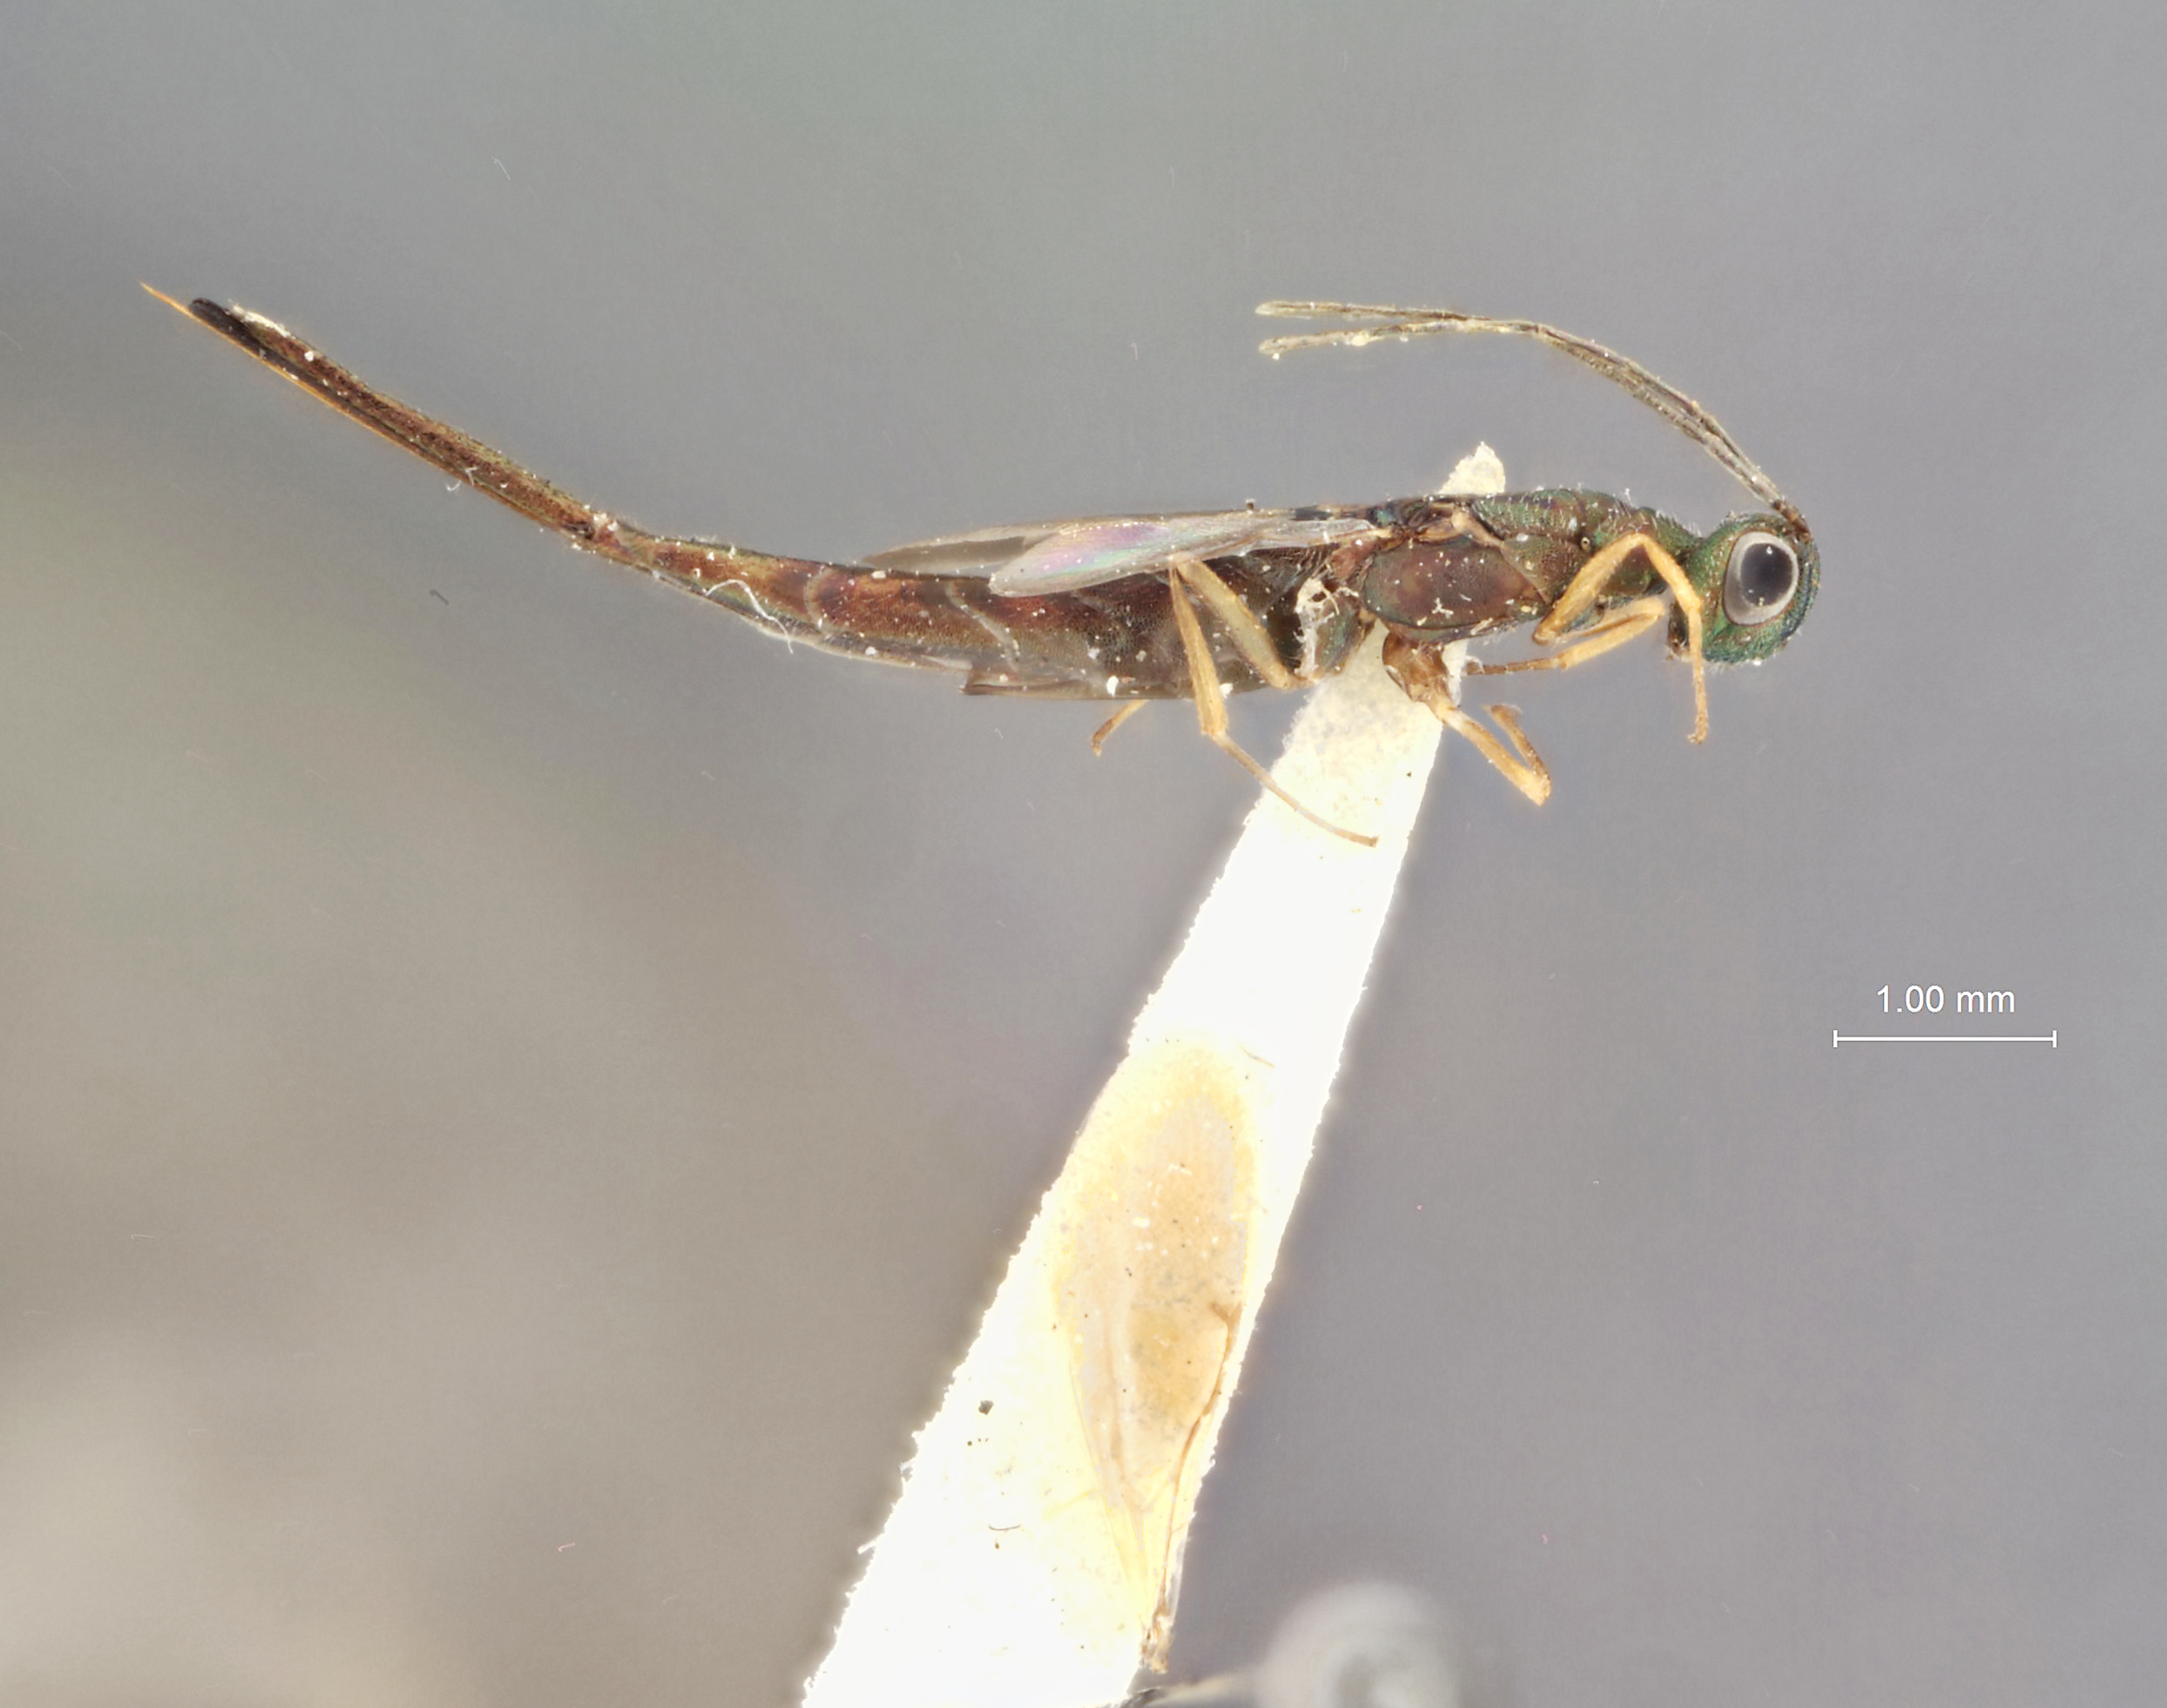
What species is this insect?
Eusandalum acmaeoderae
